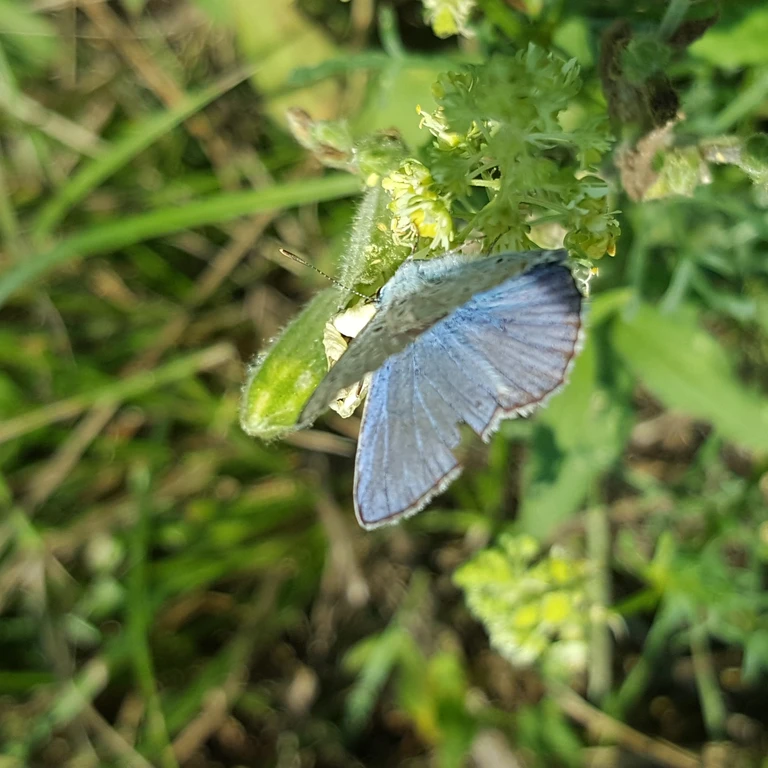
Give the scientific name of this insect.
Polyommatus icarus
